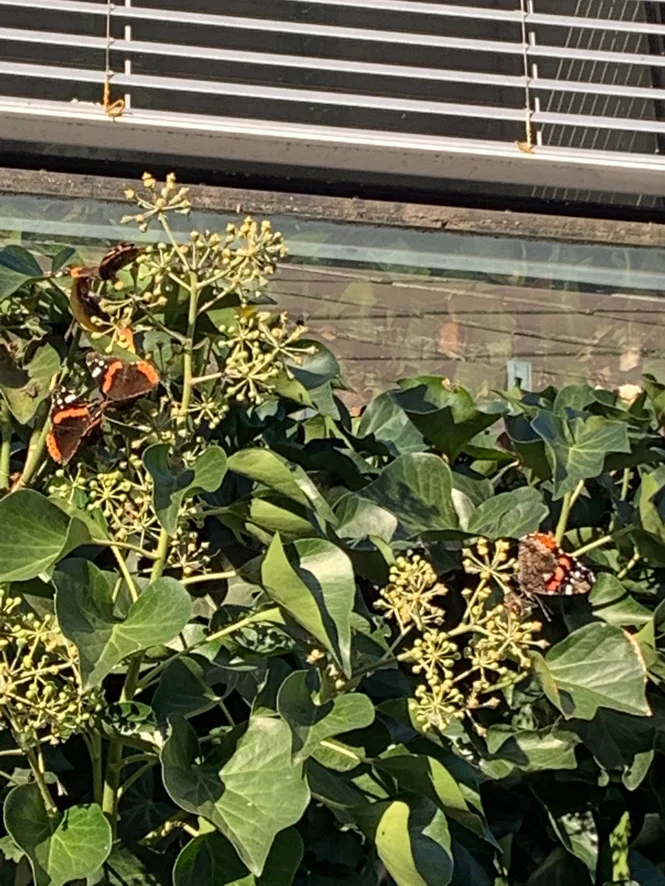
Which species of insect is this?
Vanessa atalanta
